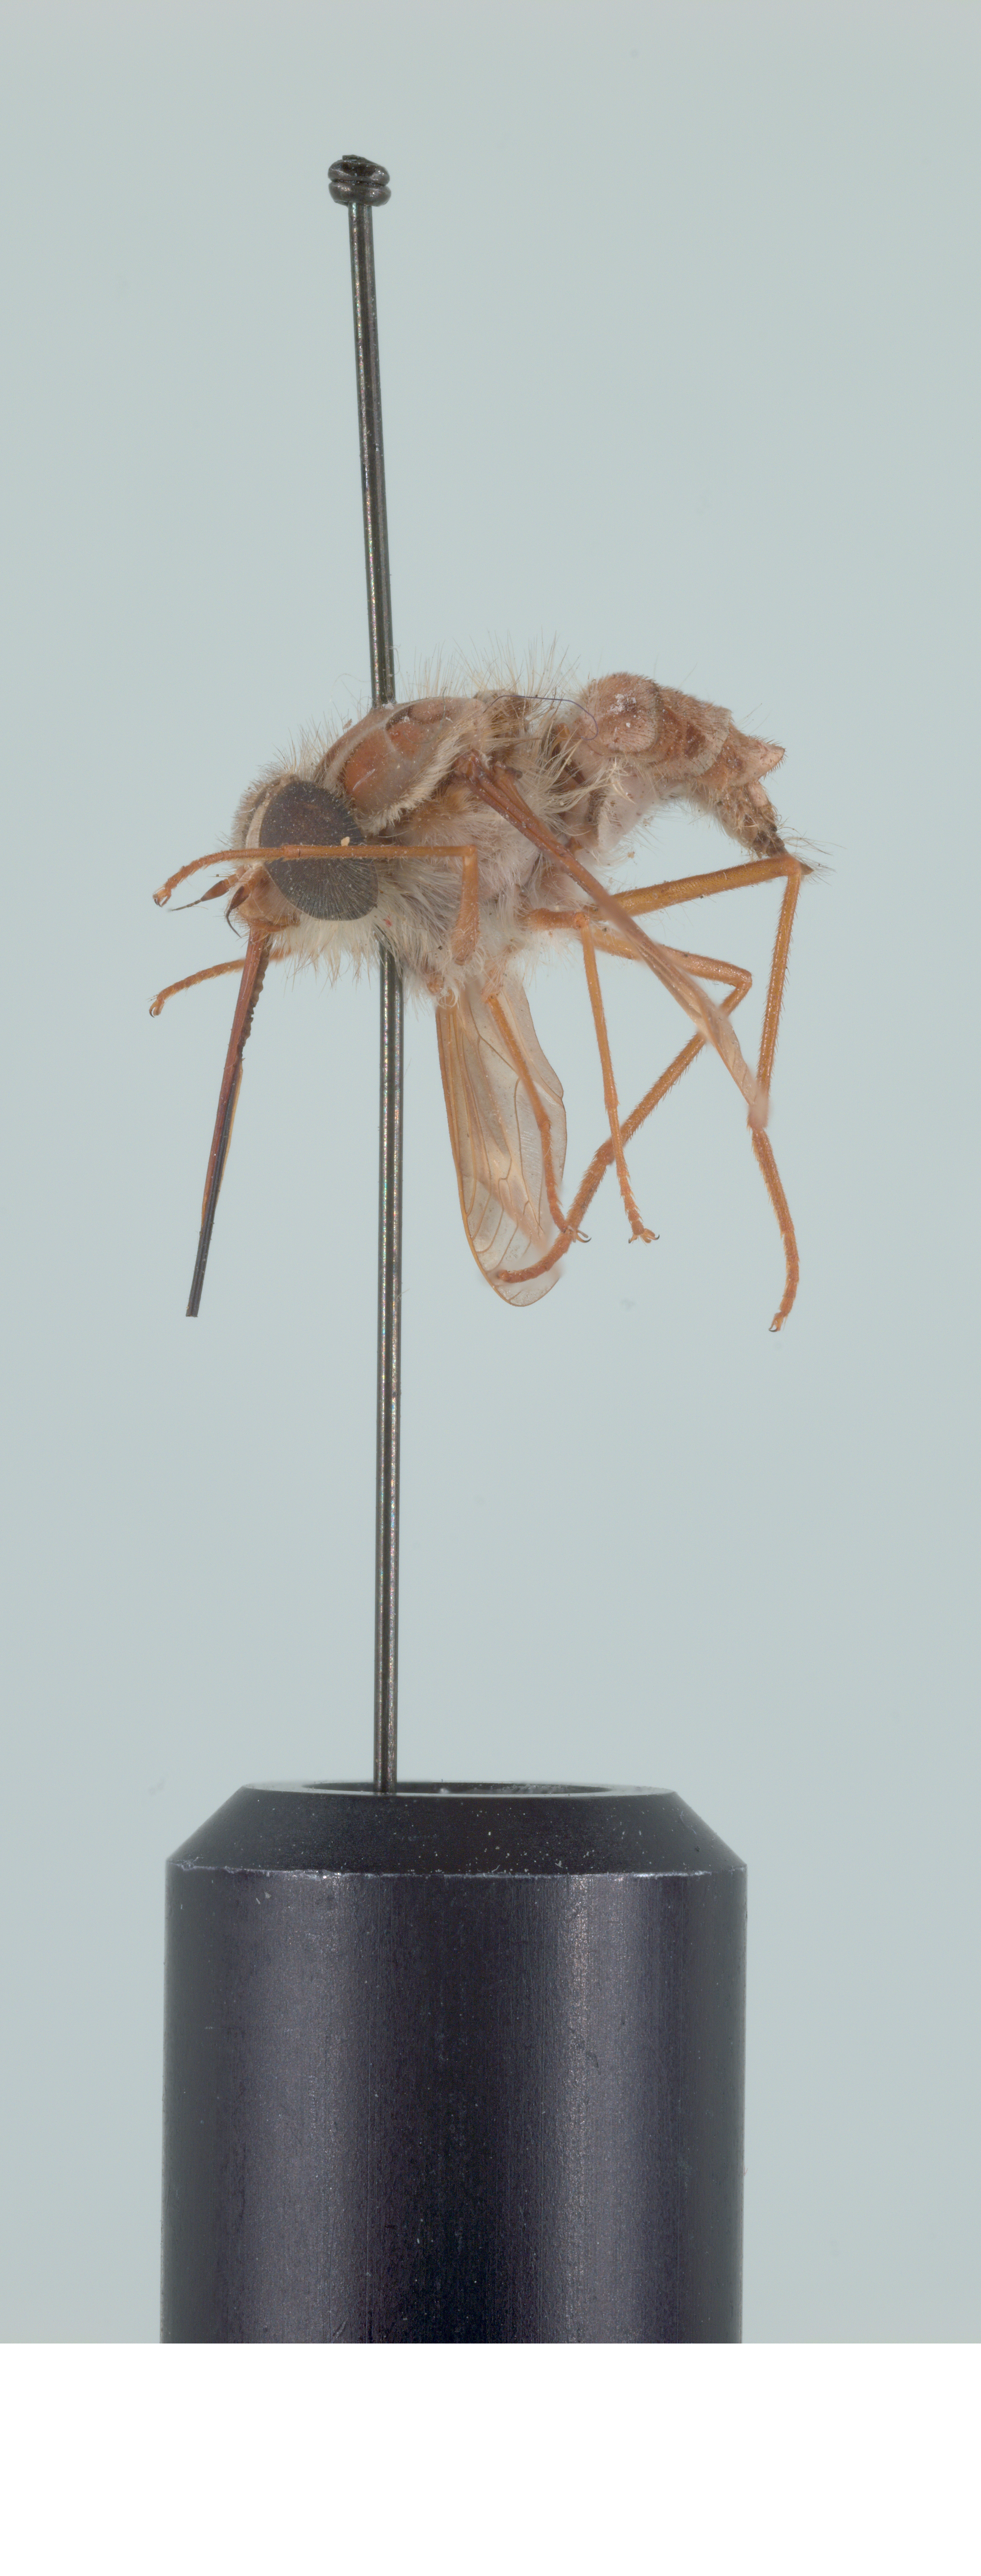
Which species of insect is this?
Hirmoneura nubipennis (also Trichophthalma nubipennis)
